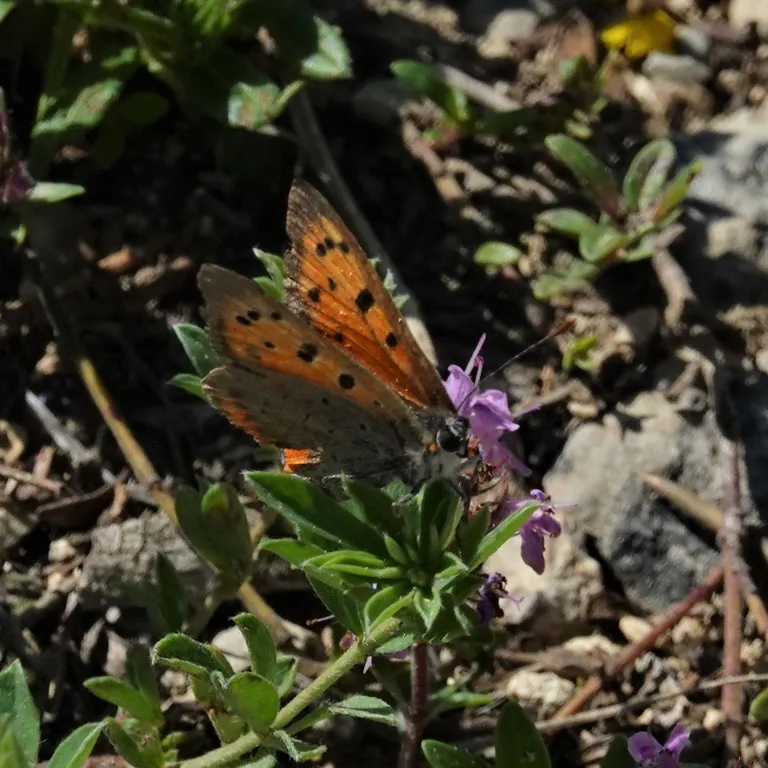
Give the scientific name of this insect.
Lycaena phlaeas
